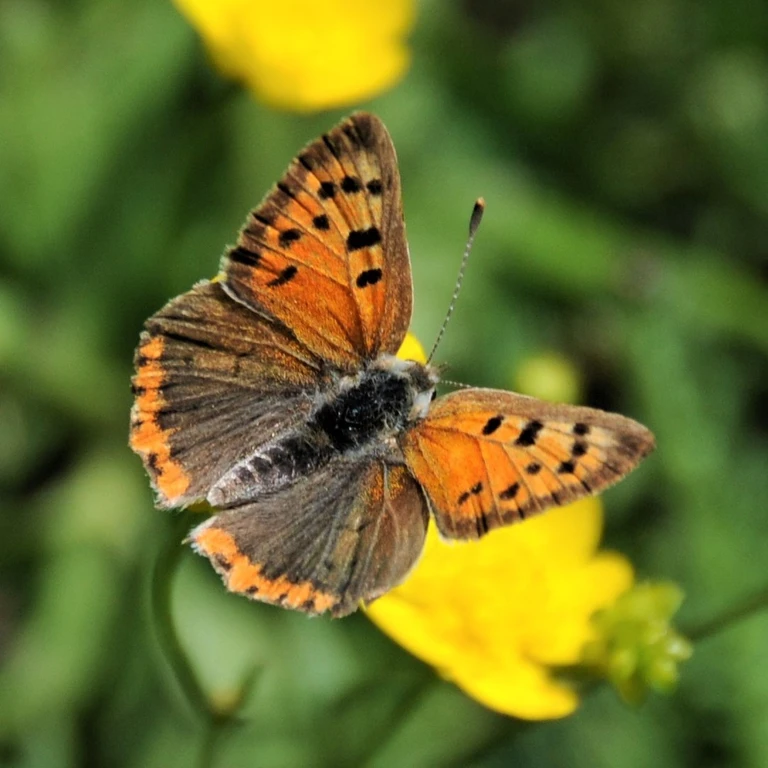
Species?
Lycaena phlaeas
